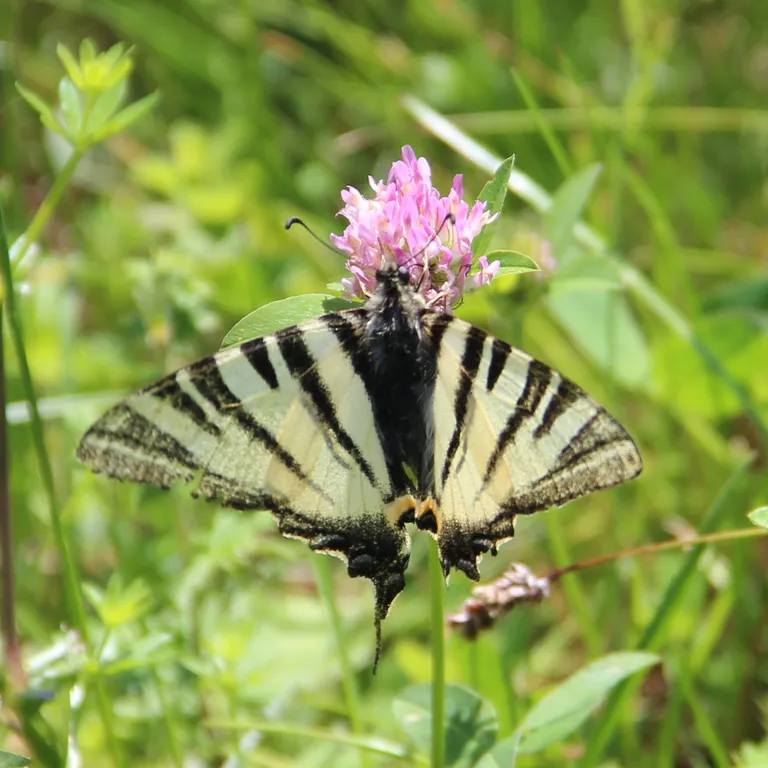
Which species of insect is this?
Iphiclides podalirius
